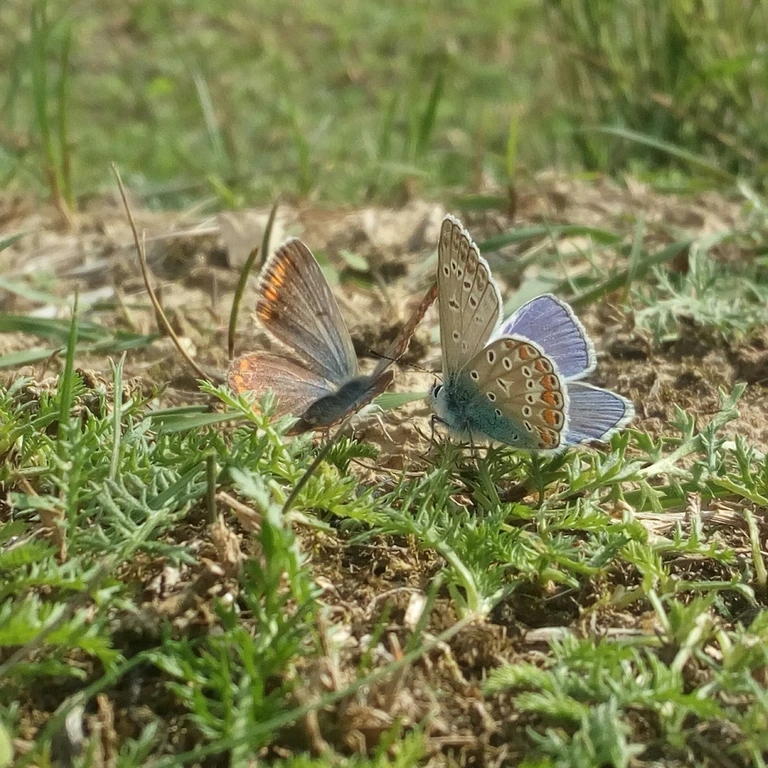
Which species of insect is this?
Polyommatus icarus
